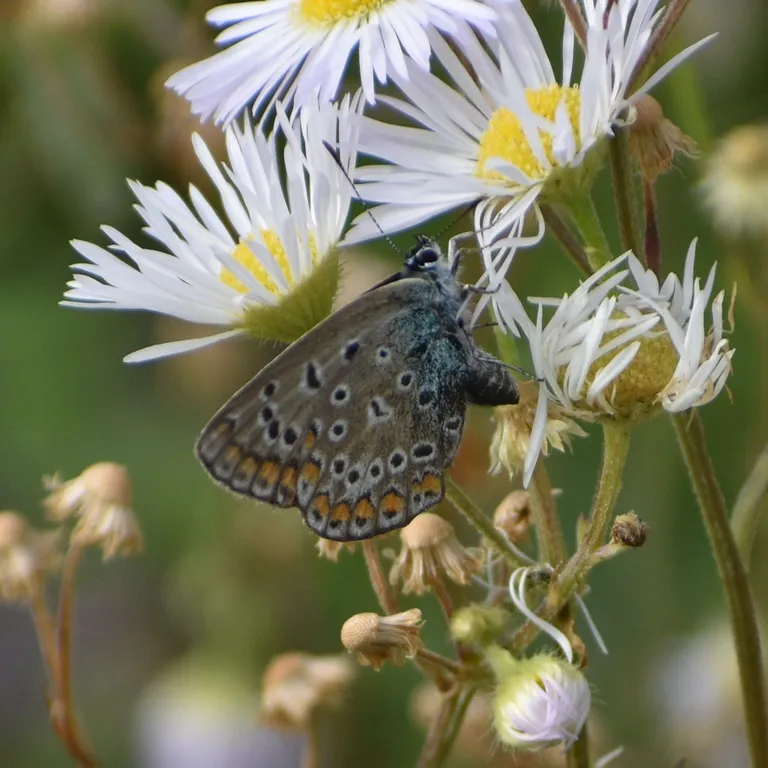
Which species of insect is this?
Polyommatus icarus
